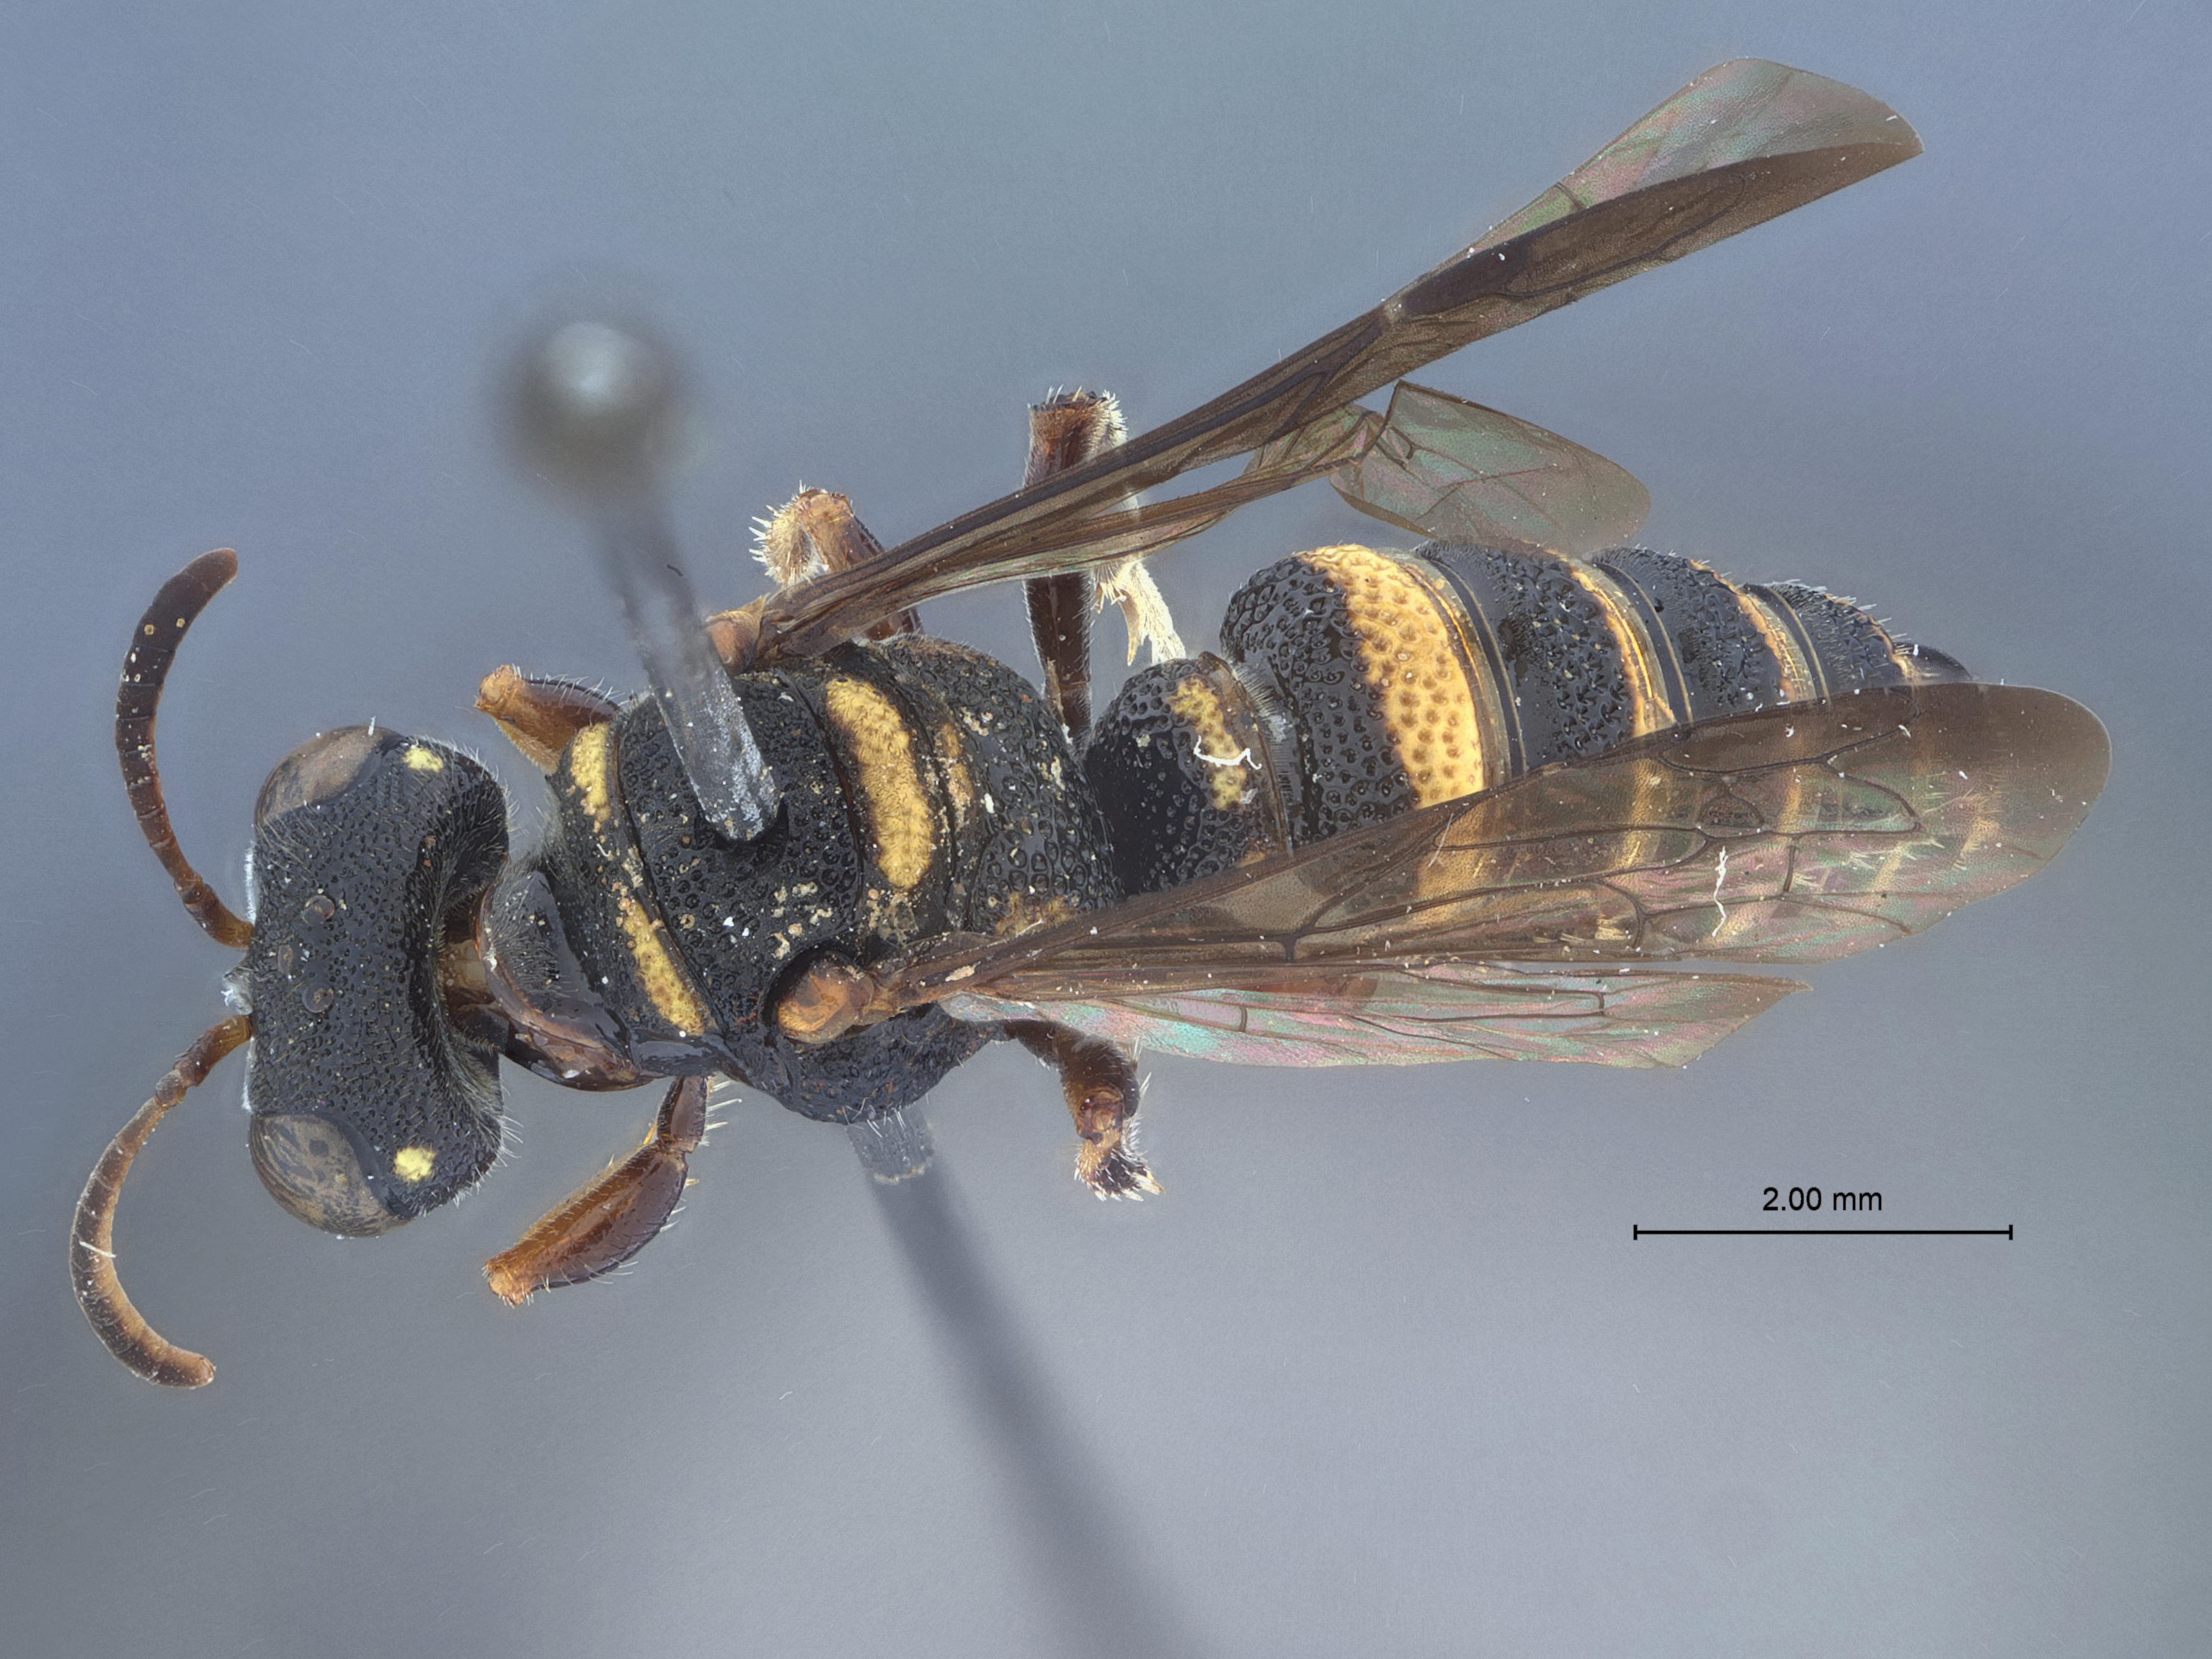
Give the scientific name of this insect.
Cerceris callani
